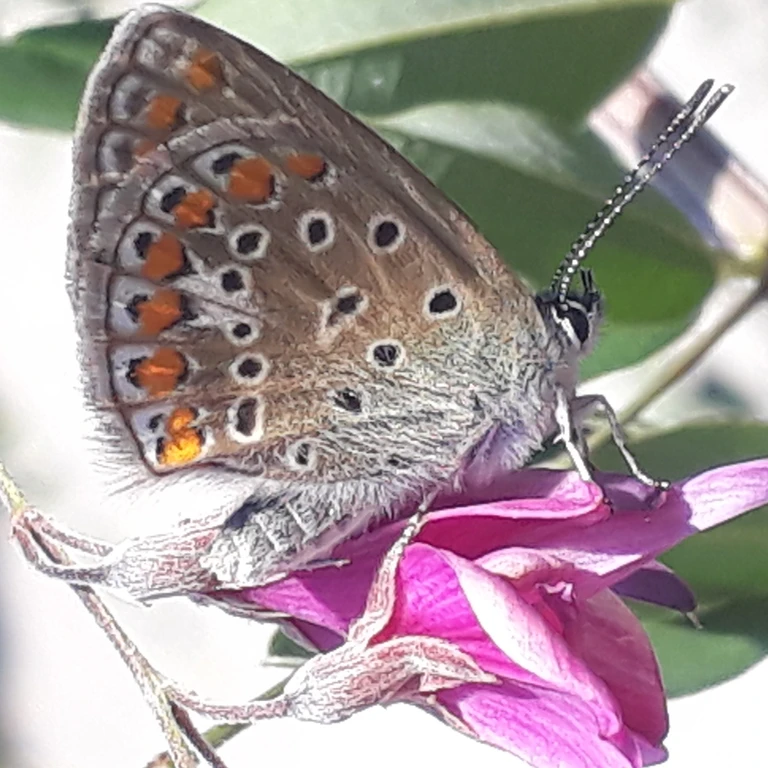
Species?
Polyommatus icarus
